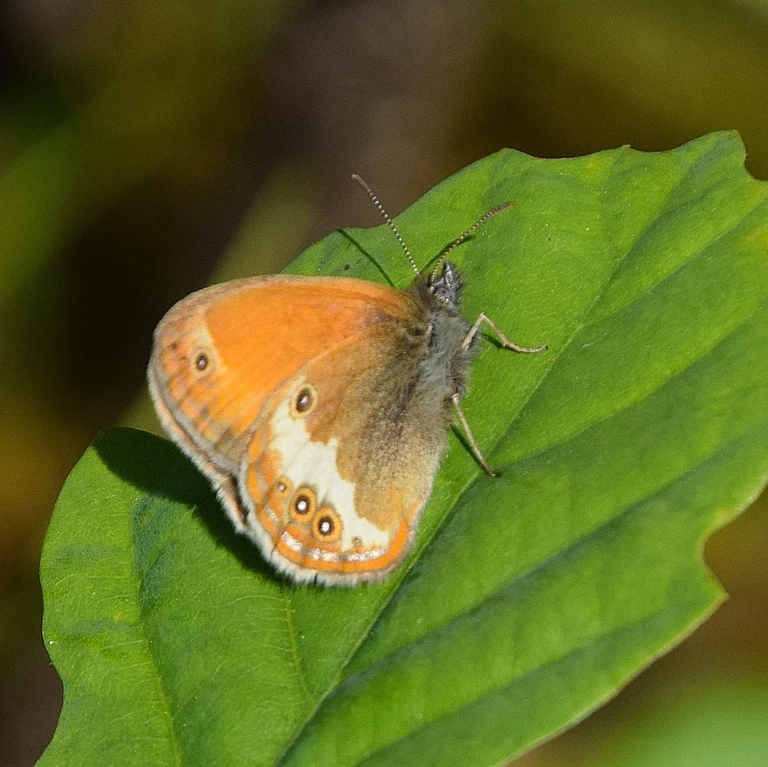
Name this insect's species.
Coenonympha arcania
